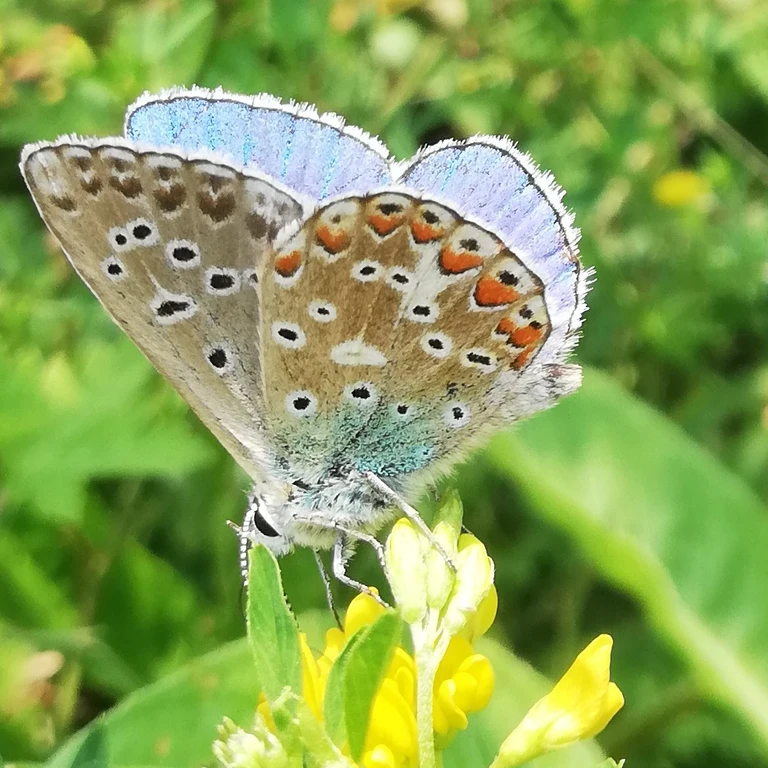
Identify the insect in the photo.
Lysandra bellargus
